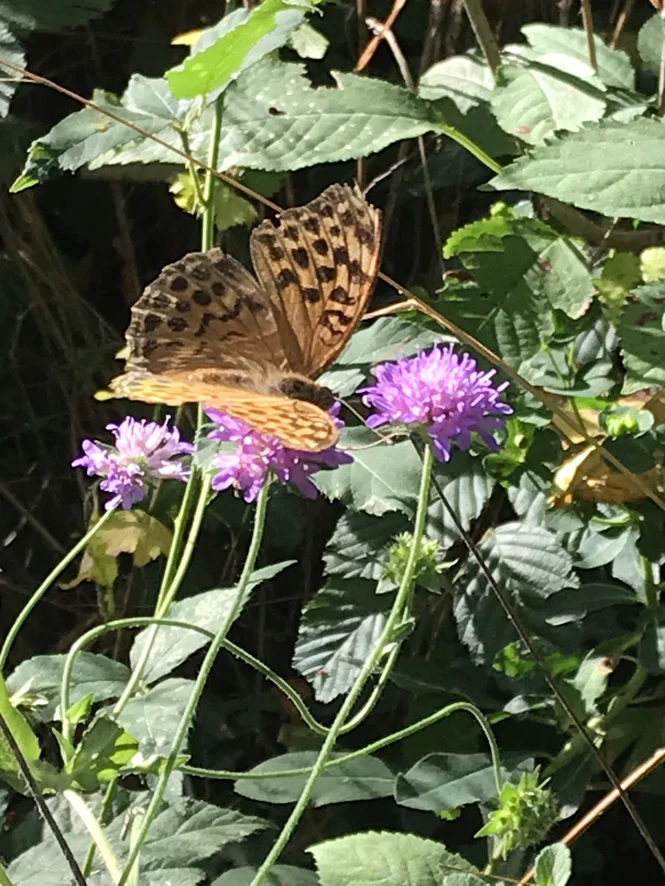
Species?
Argynnis paphia
